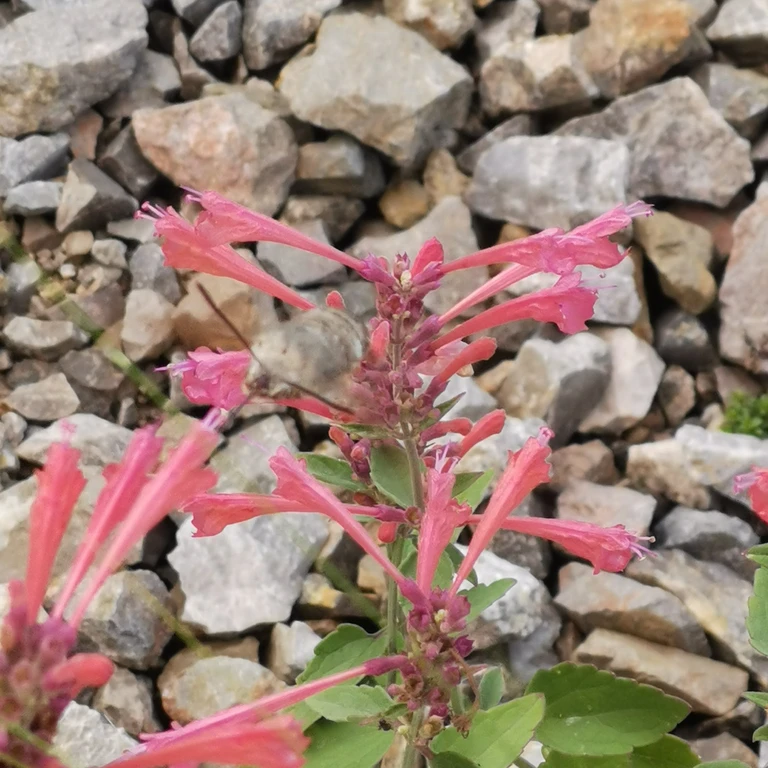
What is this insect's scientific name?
Macroglossum stellatarum
